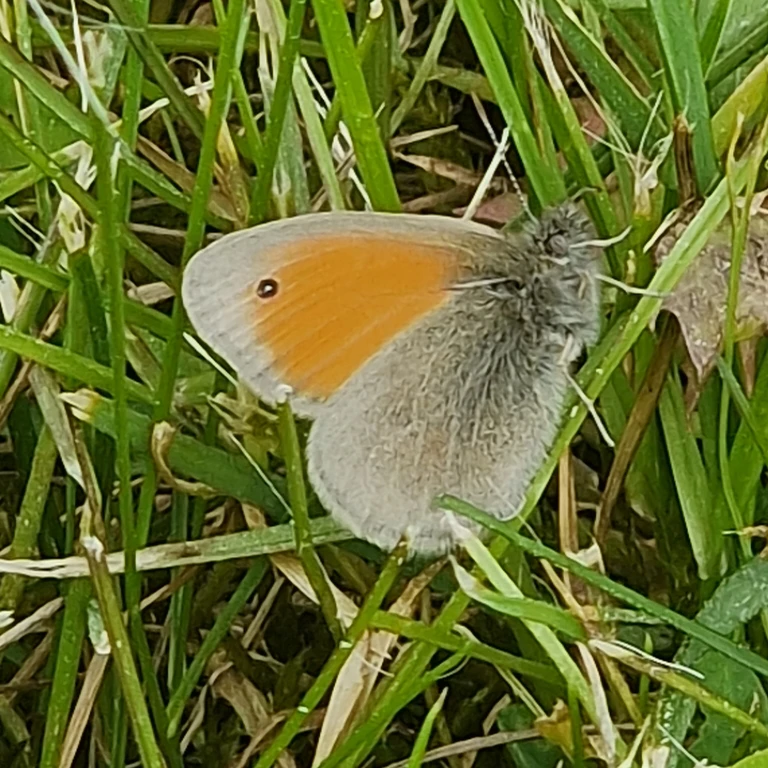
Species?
Coenonympha pamphilus
